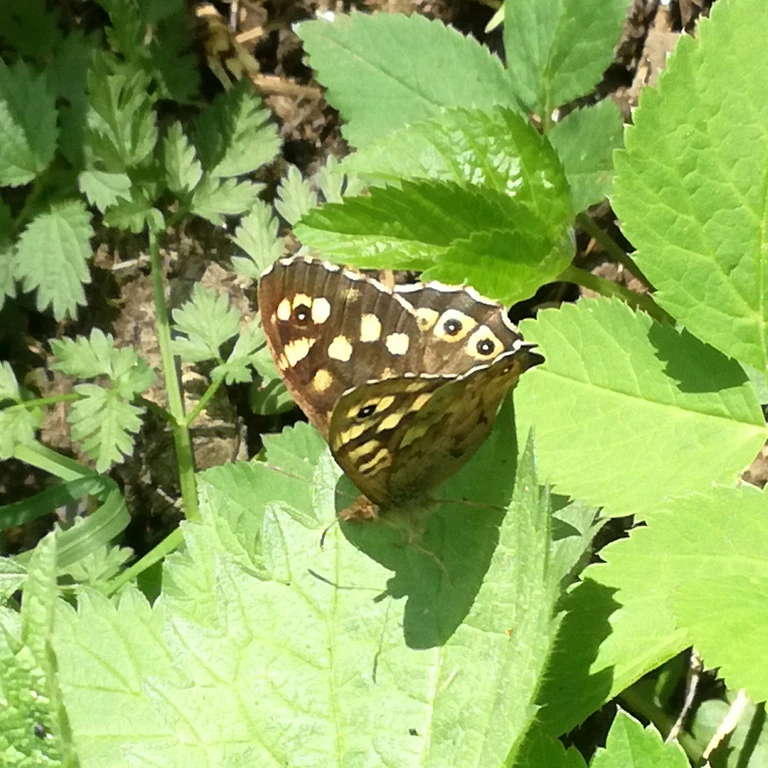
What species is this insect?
Pararge aegeria
